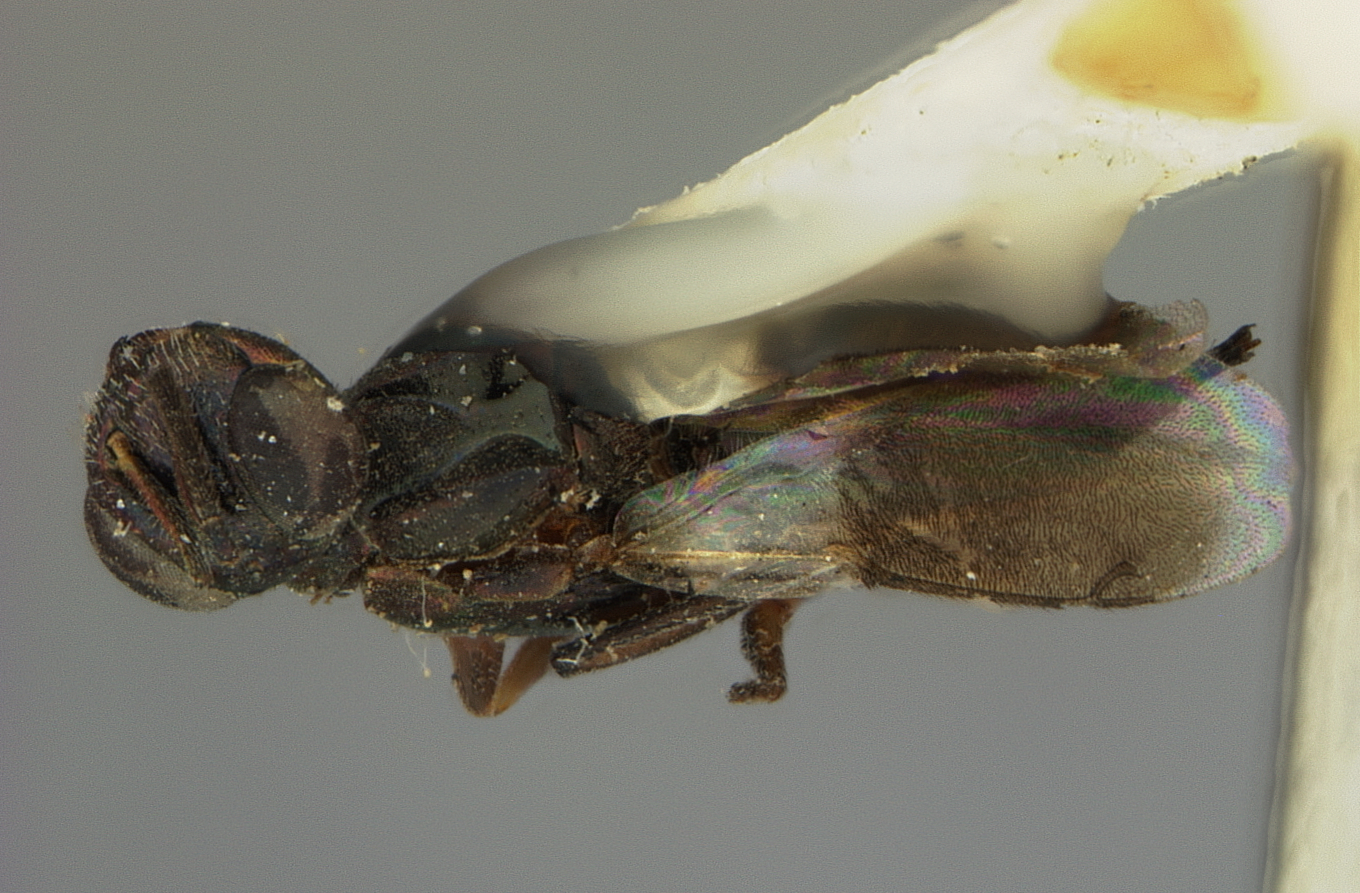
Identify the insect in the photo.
Eupelmus quercus
